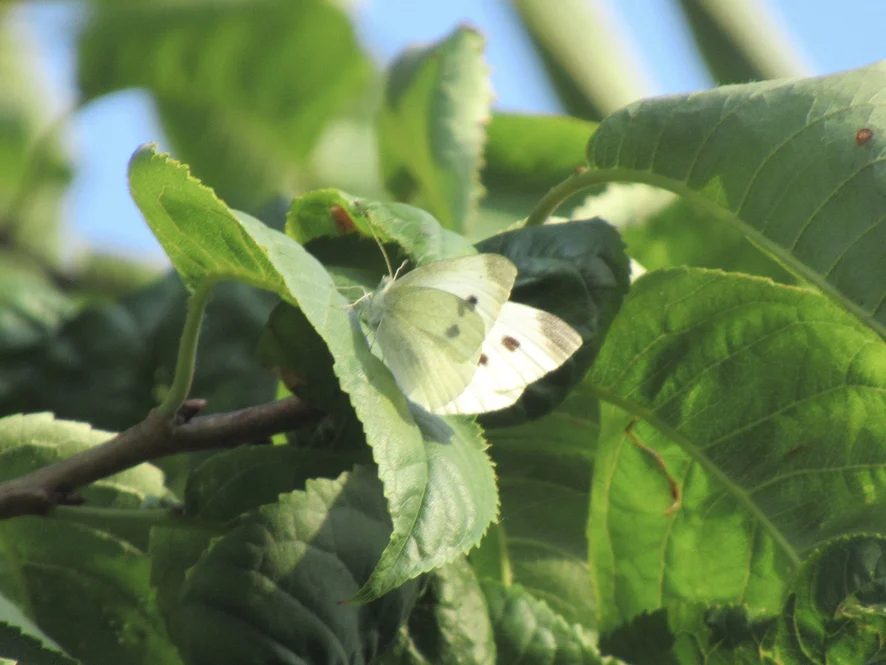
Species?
Pieris rapae
